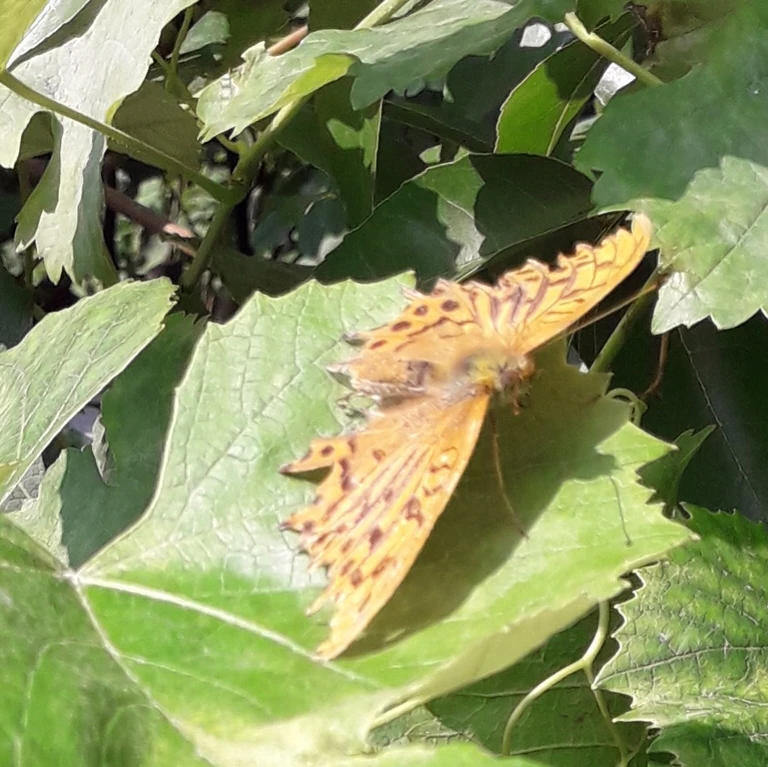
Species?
Argynnis paphia
